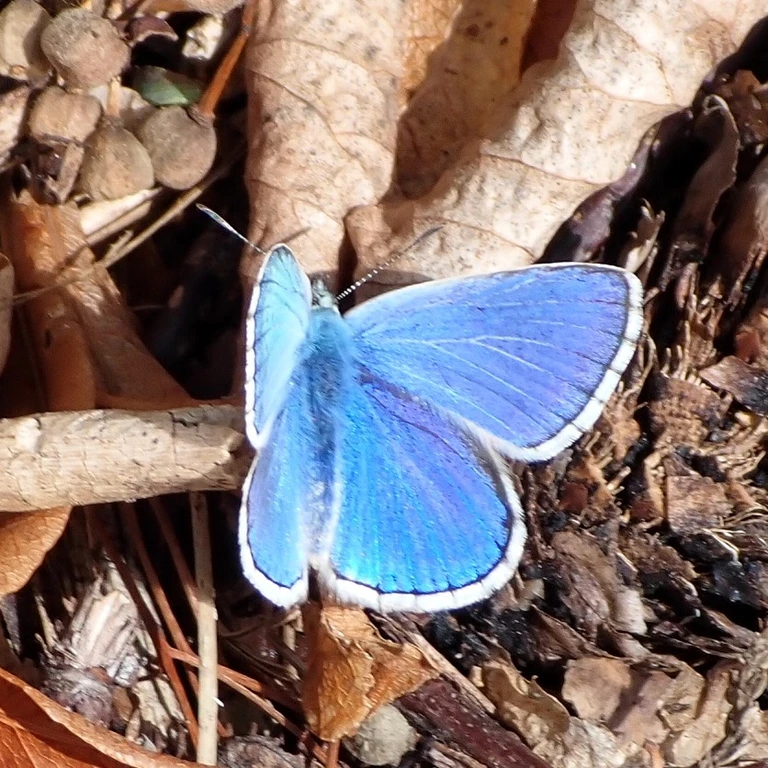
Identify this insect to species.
Lysandra bellargus
